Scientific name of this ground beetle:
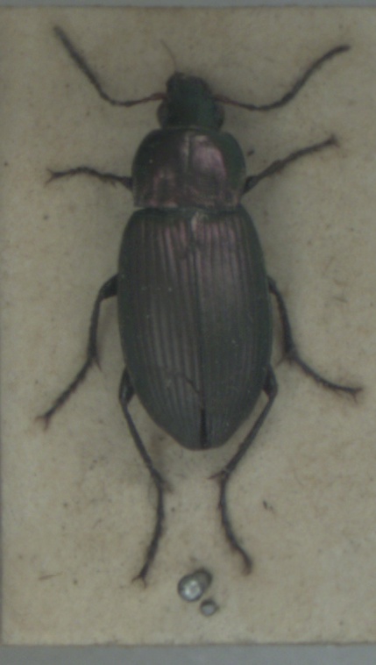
Poecilus versicolor
